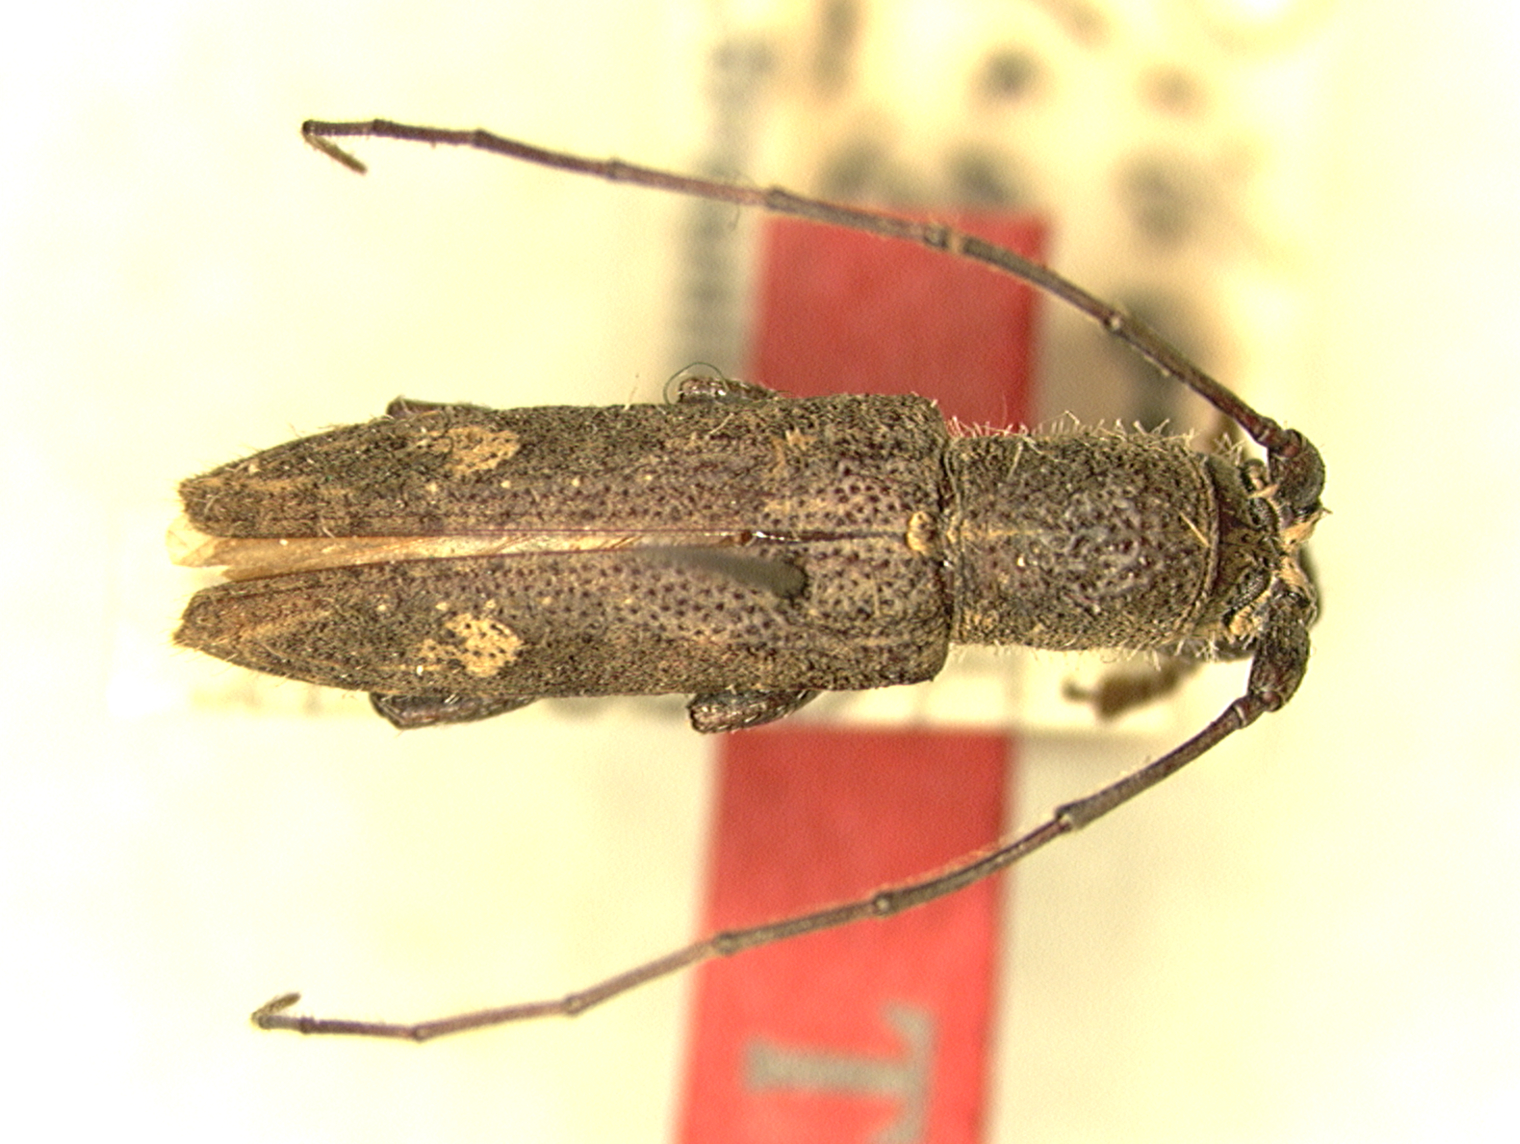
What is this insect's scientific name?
Diboma strandi
